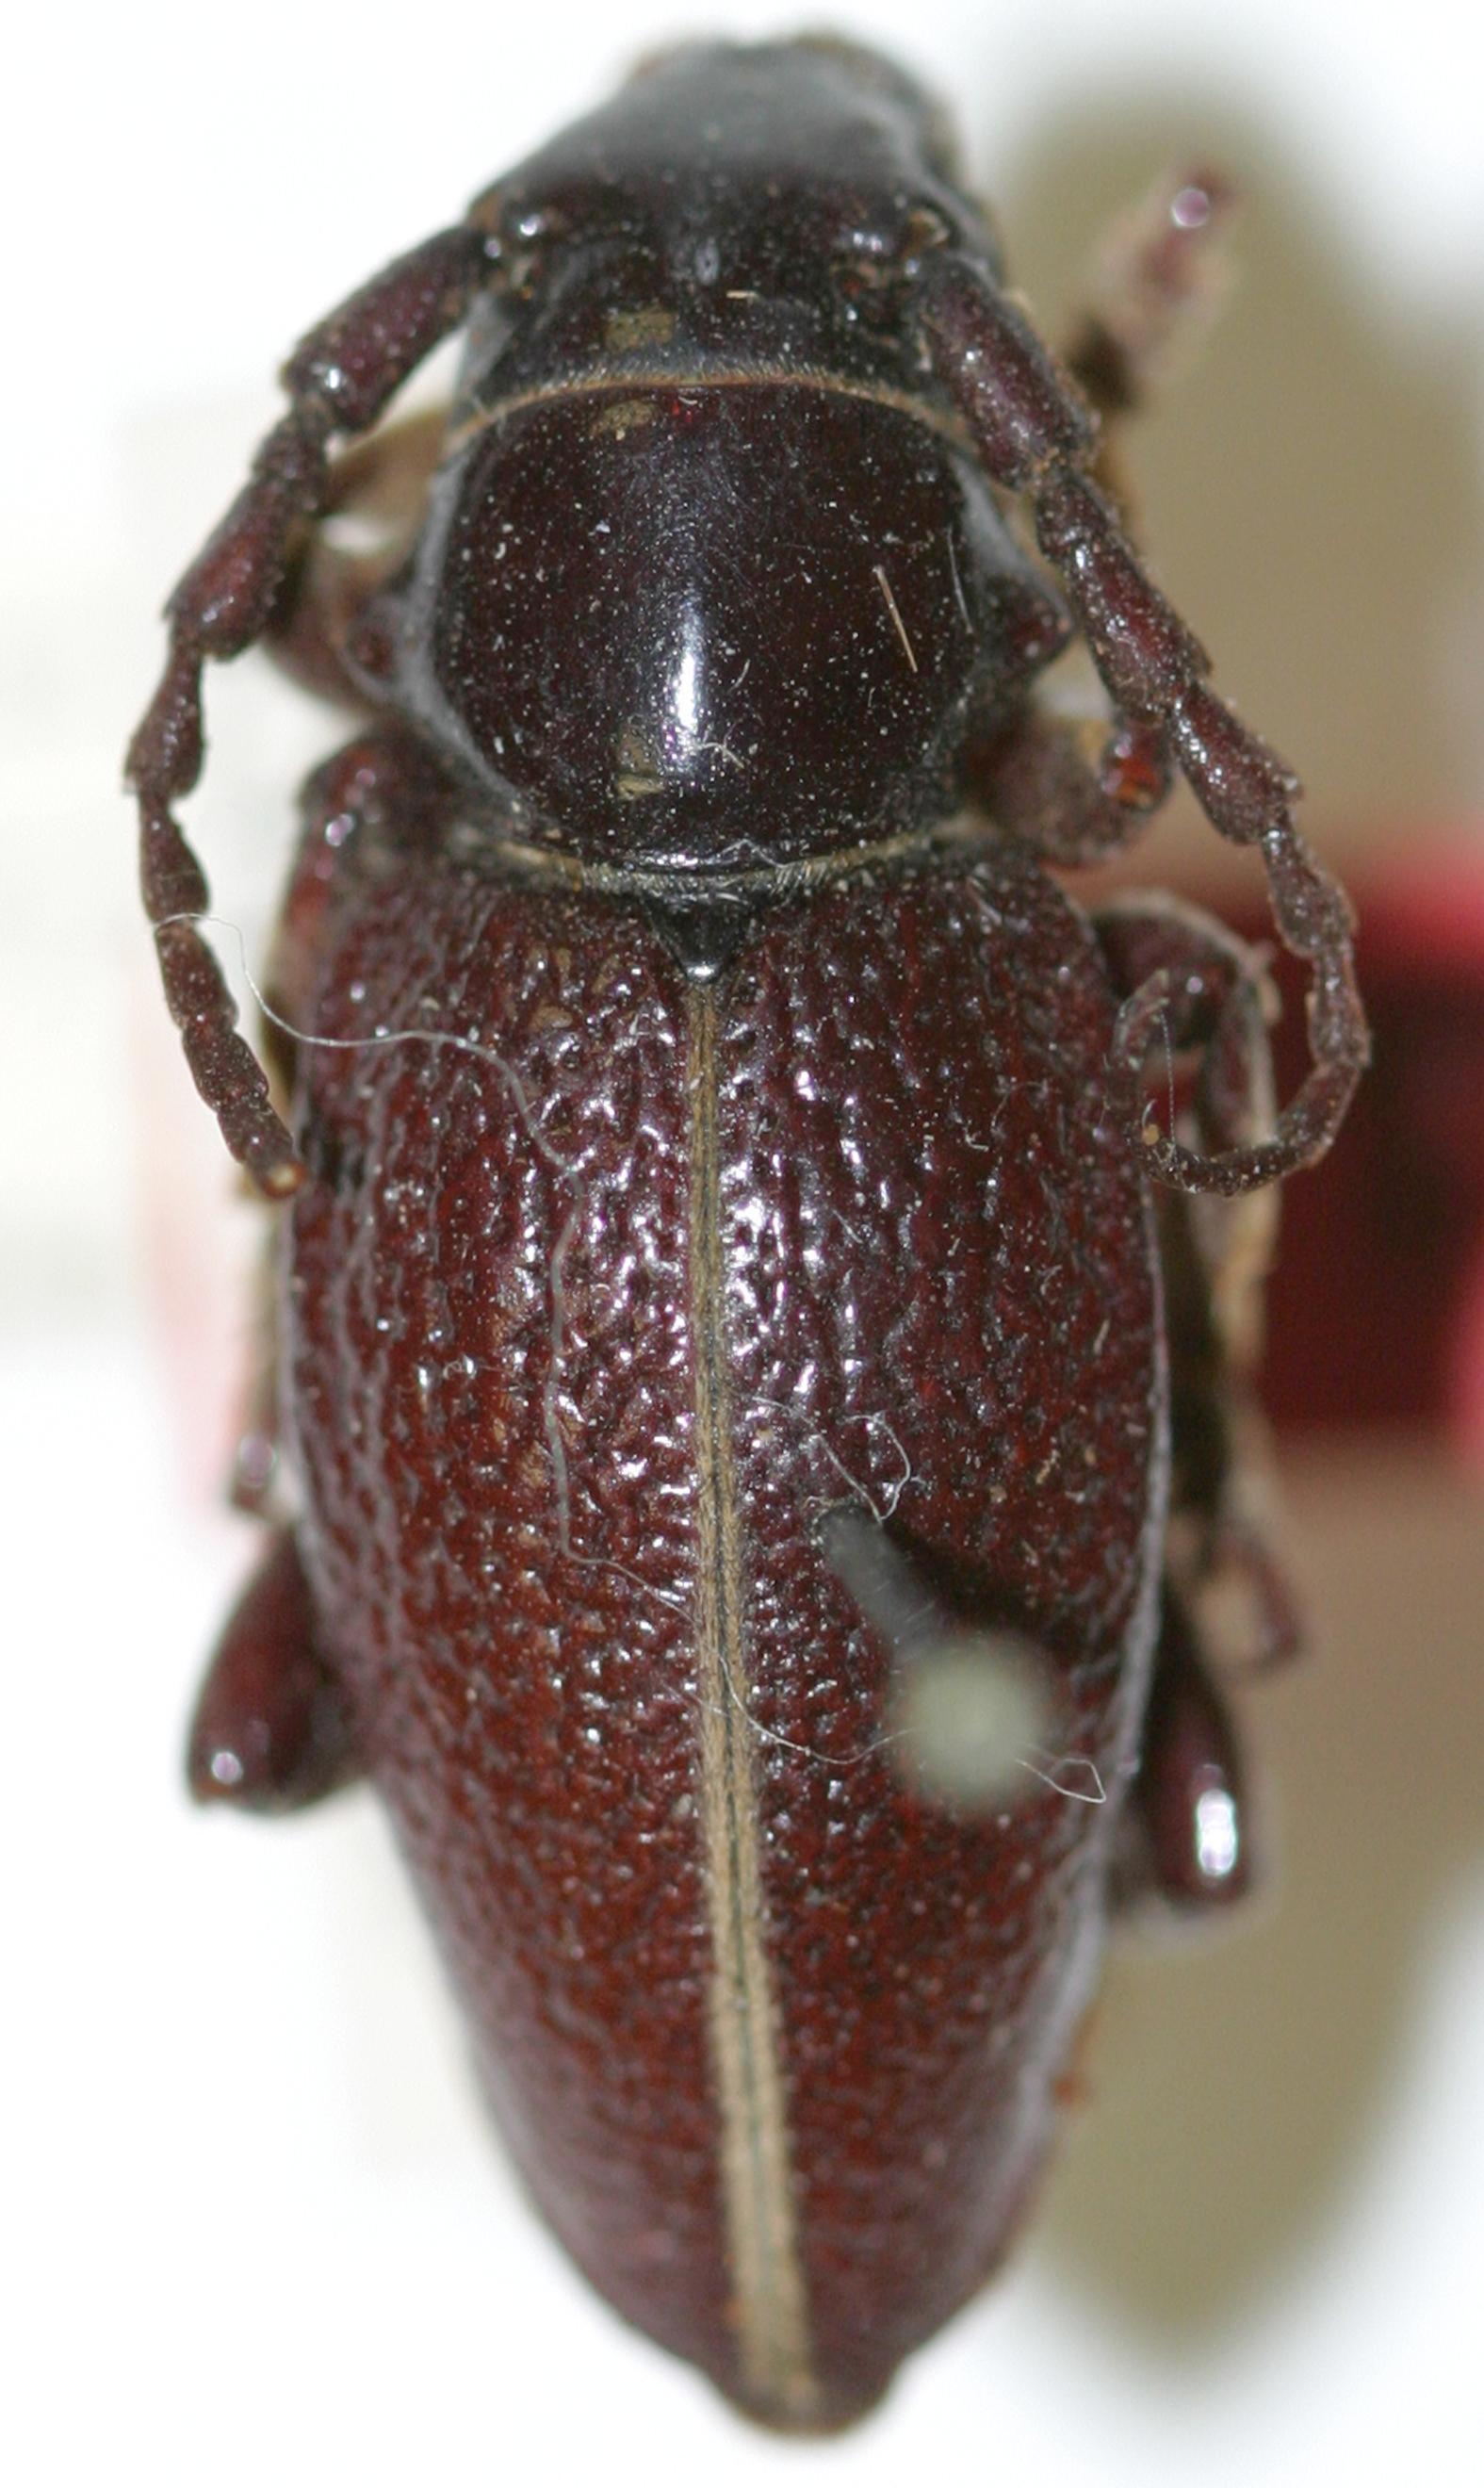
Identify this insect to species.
Dorcadion mniszrechi
